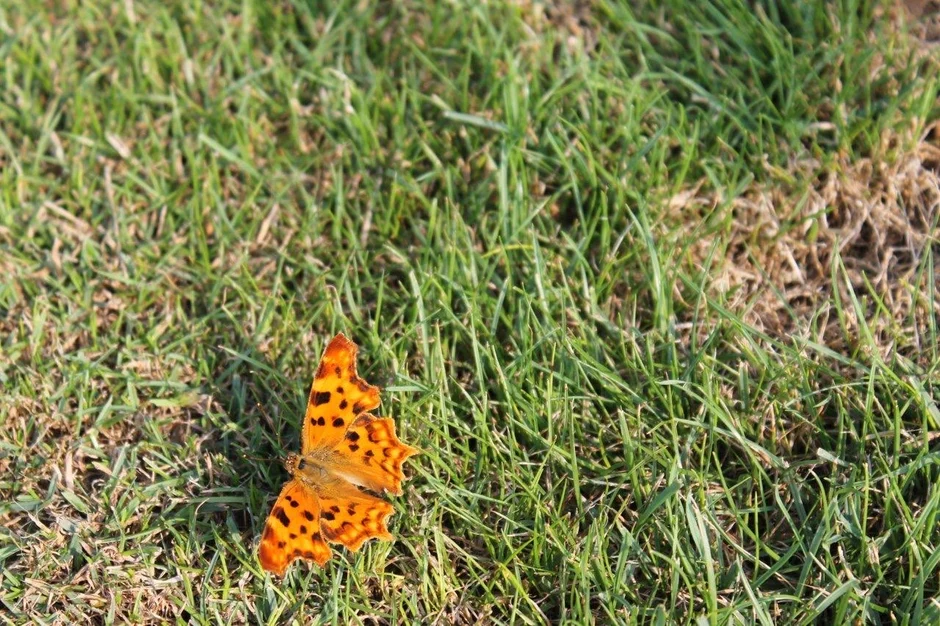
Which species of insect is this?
Polygonia c-album
